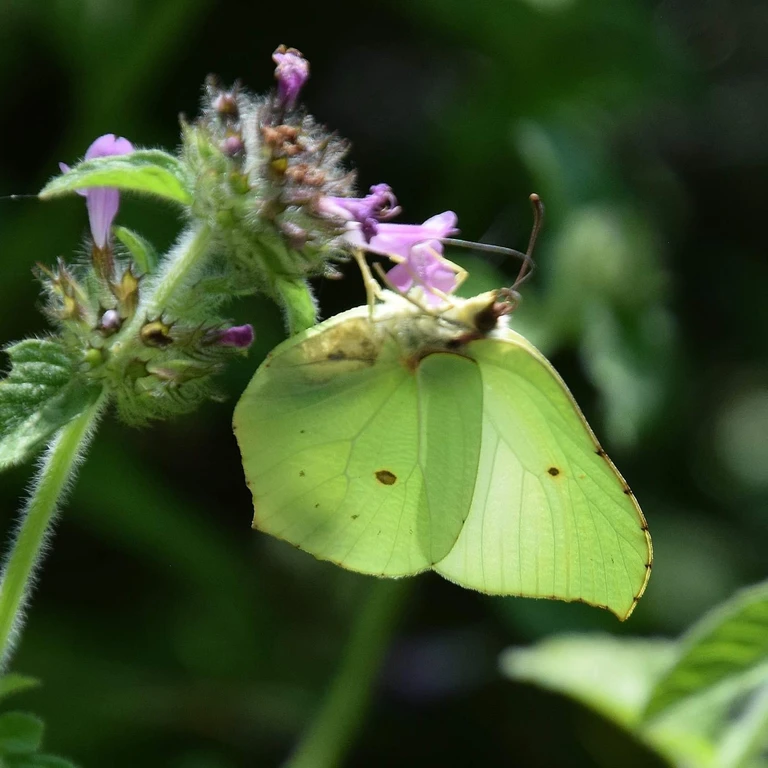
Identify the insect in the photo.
Gonepteryx rhamni
